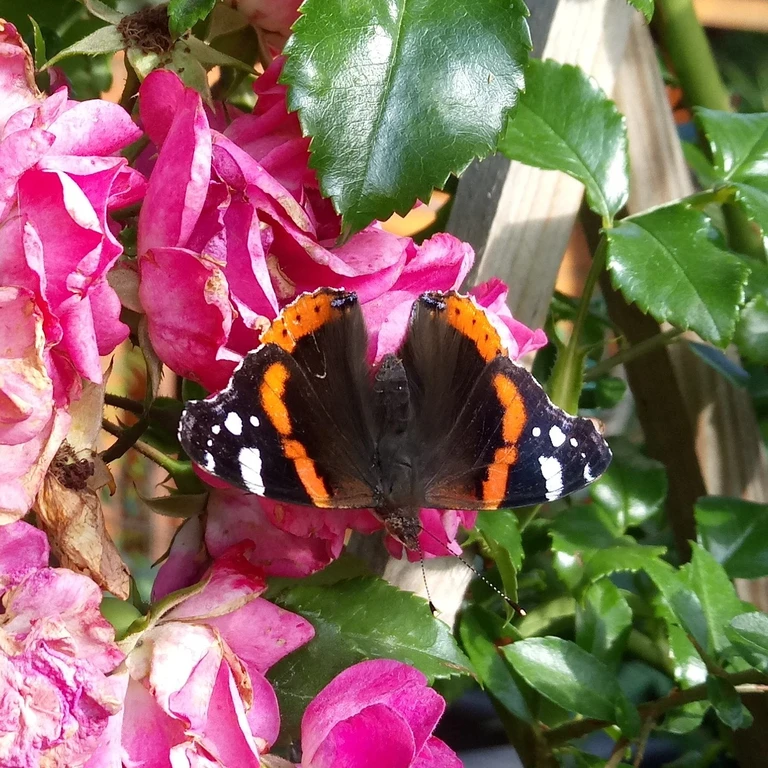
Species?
Vanessa atalanta
